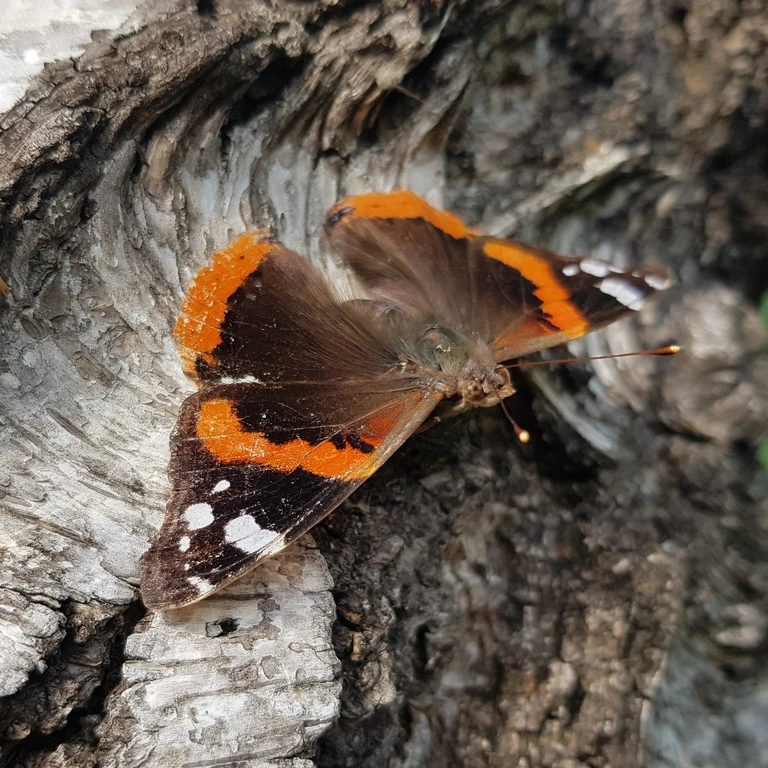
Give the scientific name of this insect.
Vanessa atalanta
